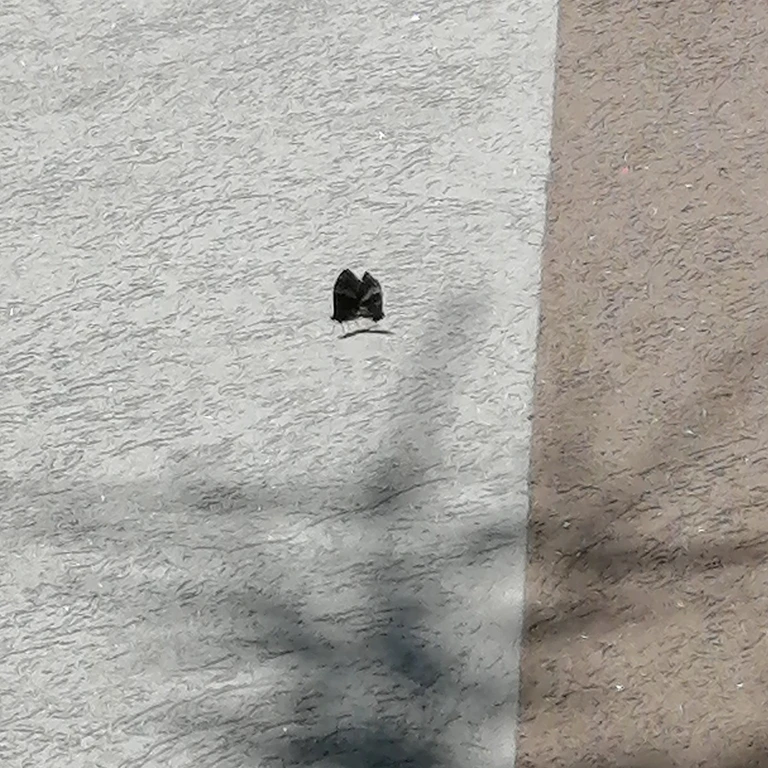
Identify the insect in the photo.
Brintesia circe
